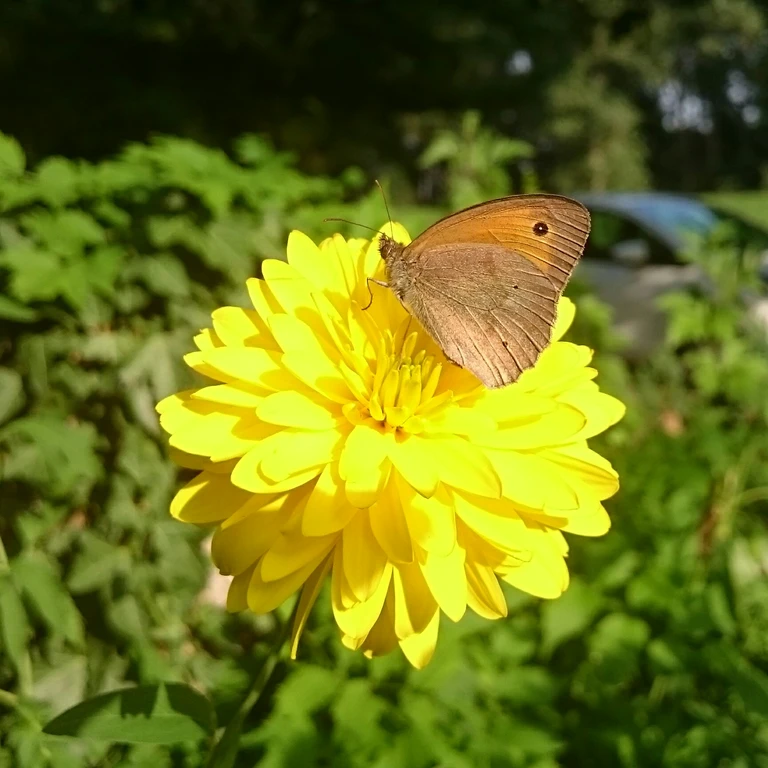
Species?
Maniola jurtina
